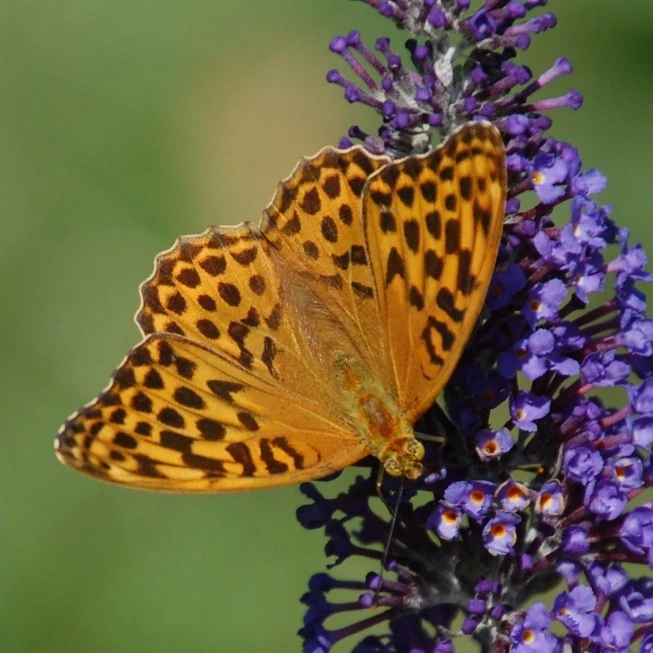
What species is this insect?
Argynnis paphia
